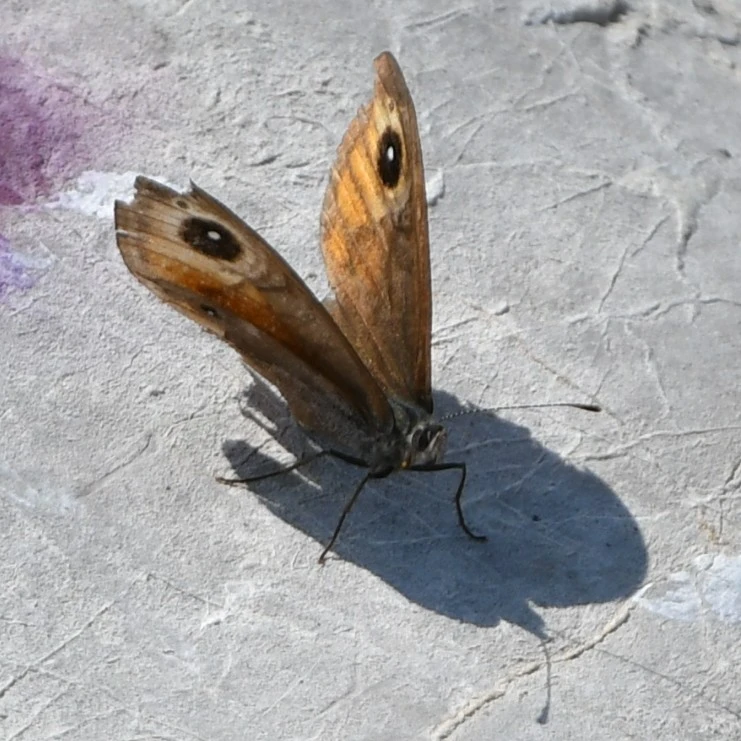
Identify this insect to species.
Lasiommata maera (also Pararge maera)
